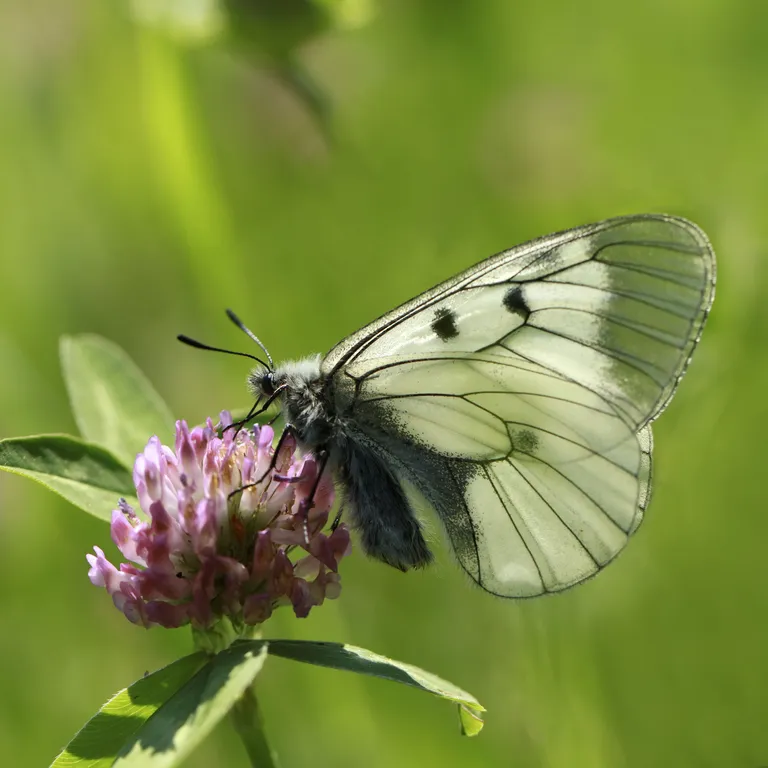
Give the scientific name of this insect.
Parnassius mnemosyne
